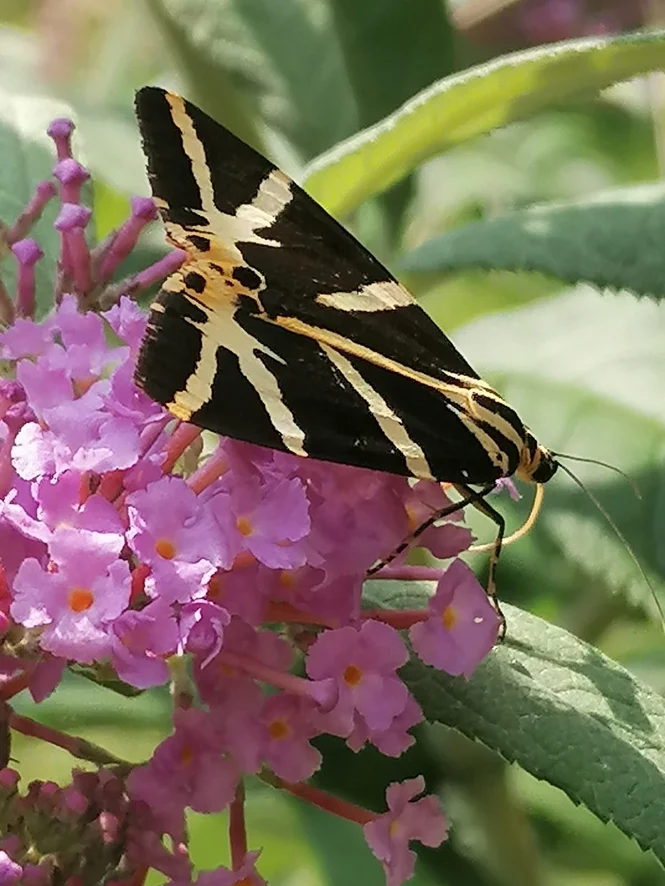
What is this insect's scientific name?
Euplagia quadripunctaria
